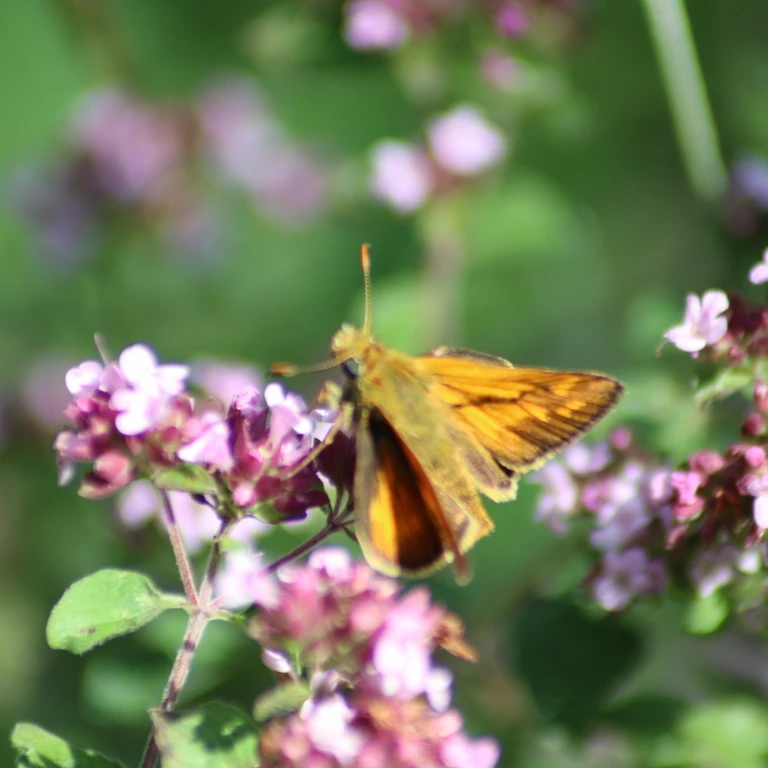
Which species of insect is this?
Ochlodes sylvanus (also Ochlodes venata)
